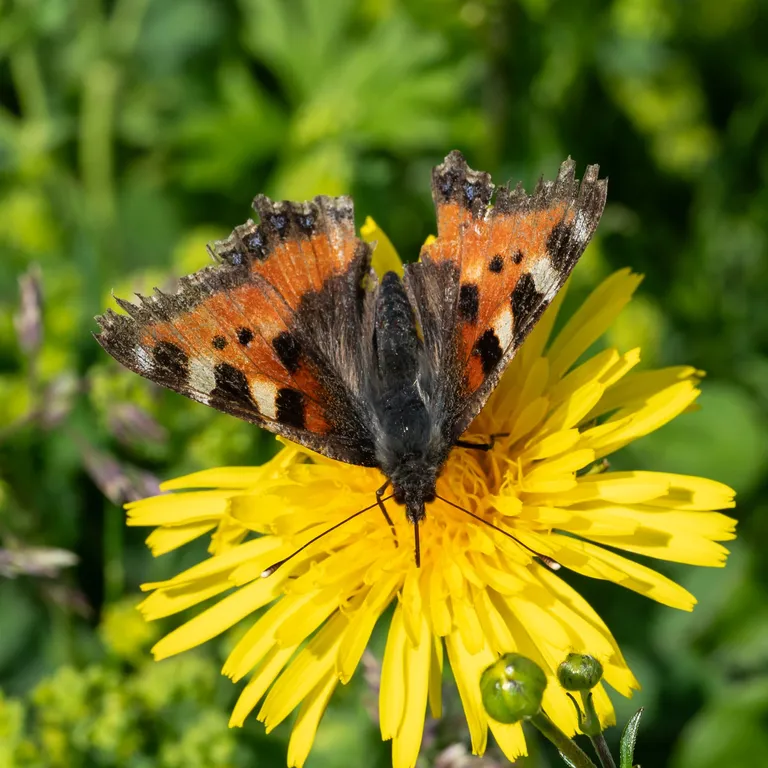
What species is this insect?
Aglais urticae
